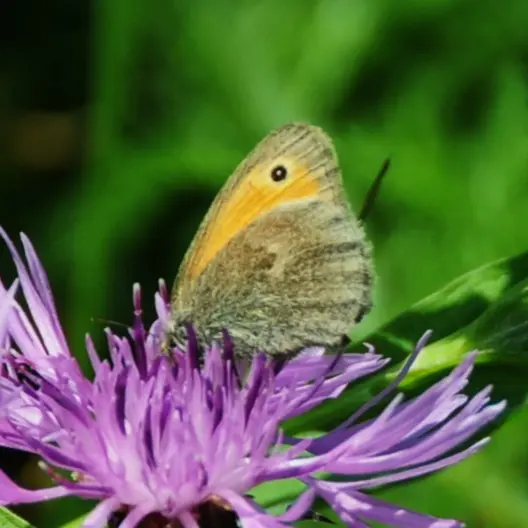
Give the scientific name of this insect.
Coenonympha pamphilus
